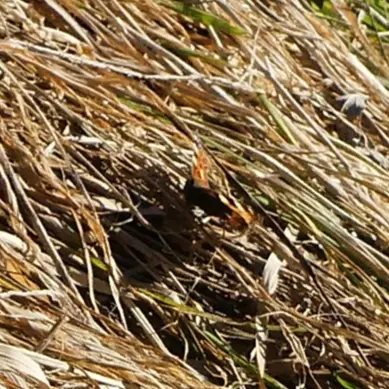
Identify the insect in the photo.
Aglais urticae
